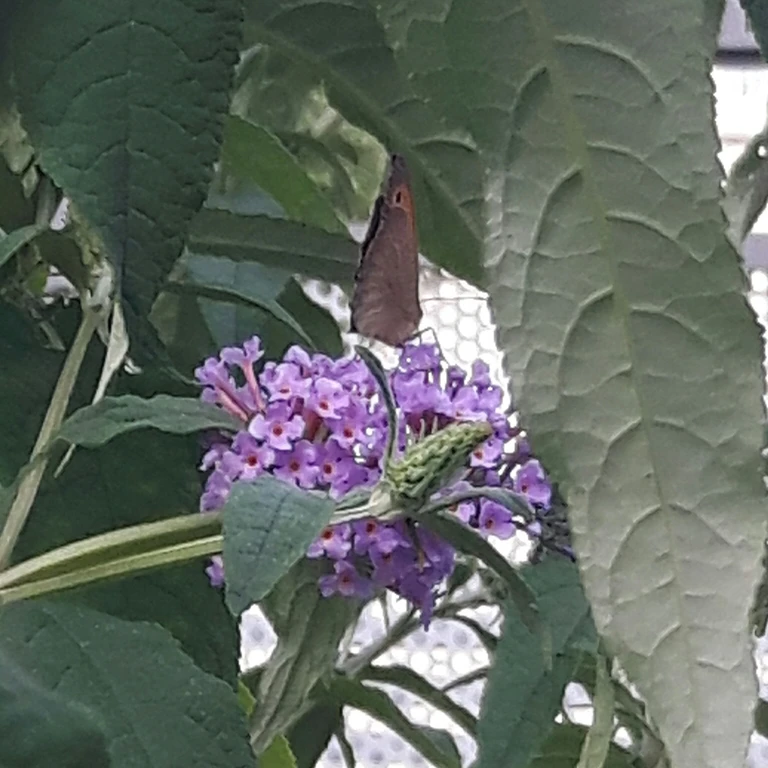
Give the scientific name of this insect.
Maniola jurtina
